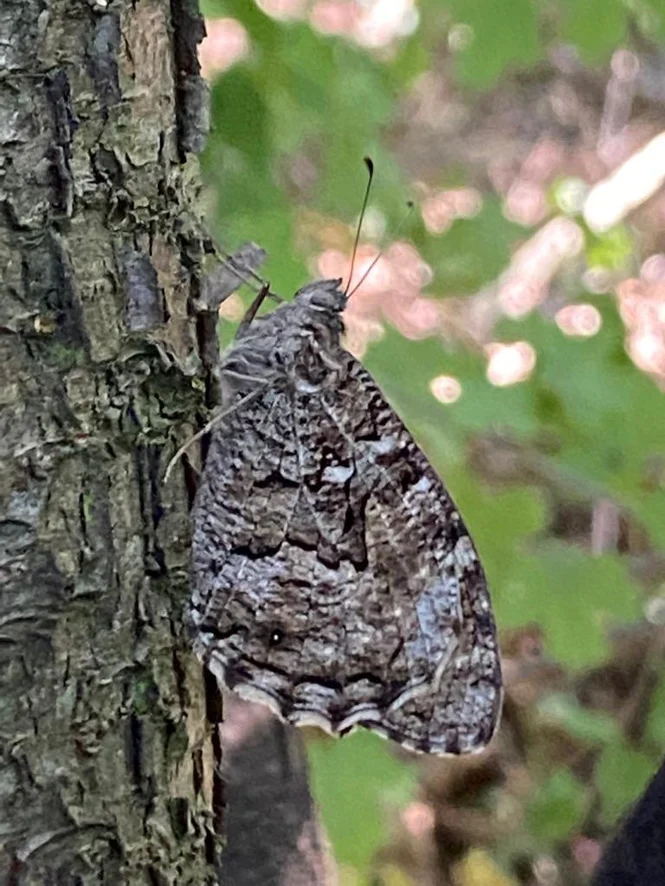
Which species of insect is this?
Hipparchia semele
